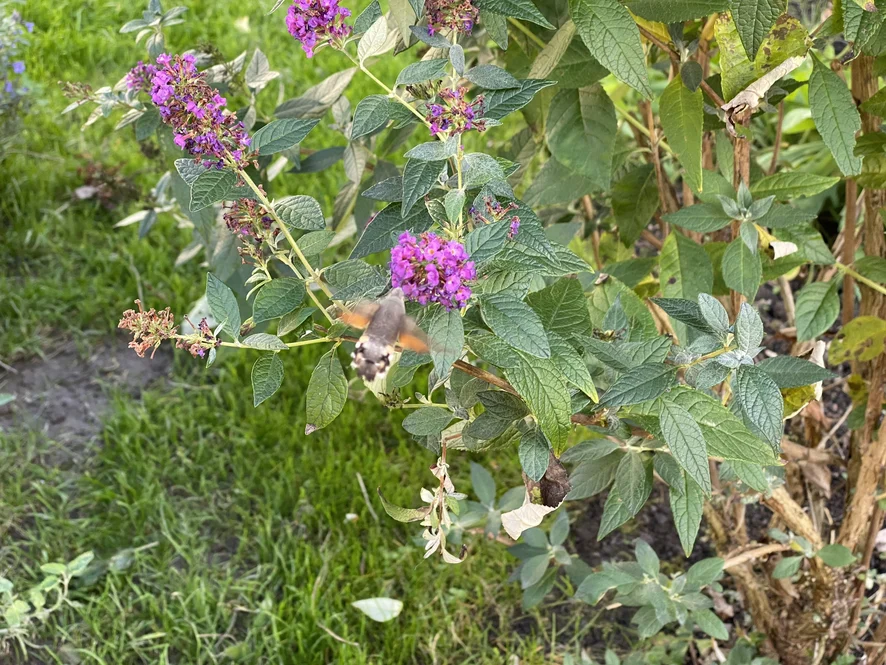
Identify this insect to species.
Macroglossum stellatarum
